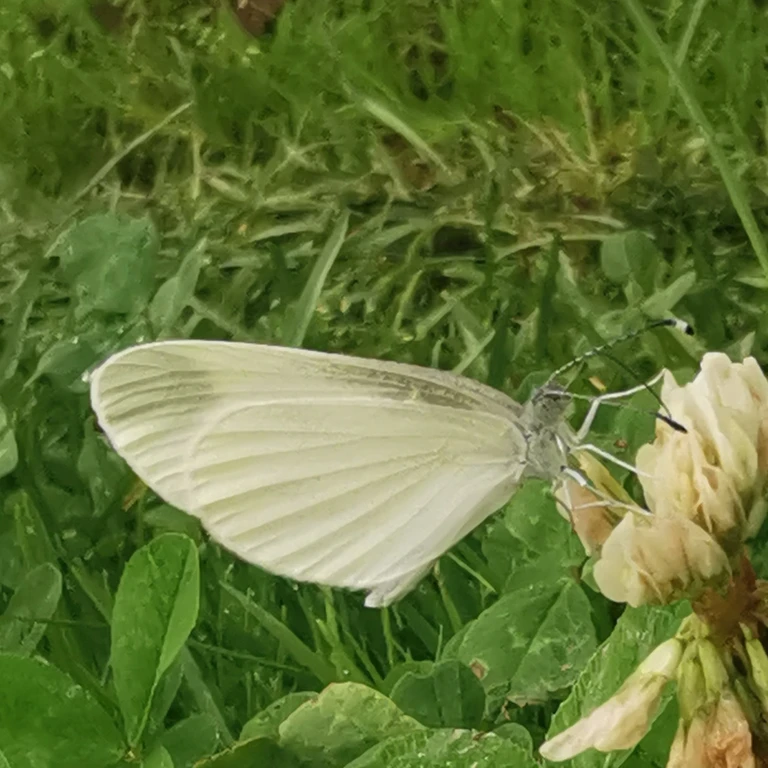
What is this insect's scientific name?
Leptidea sinapis/juvernica
